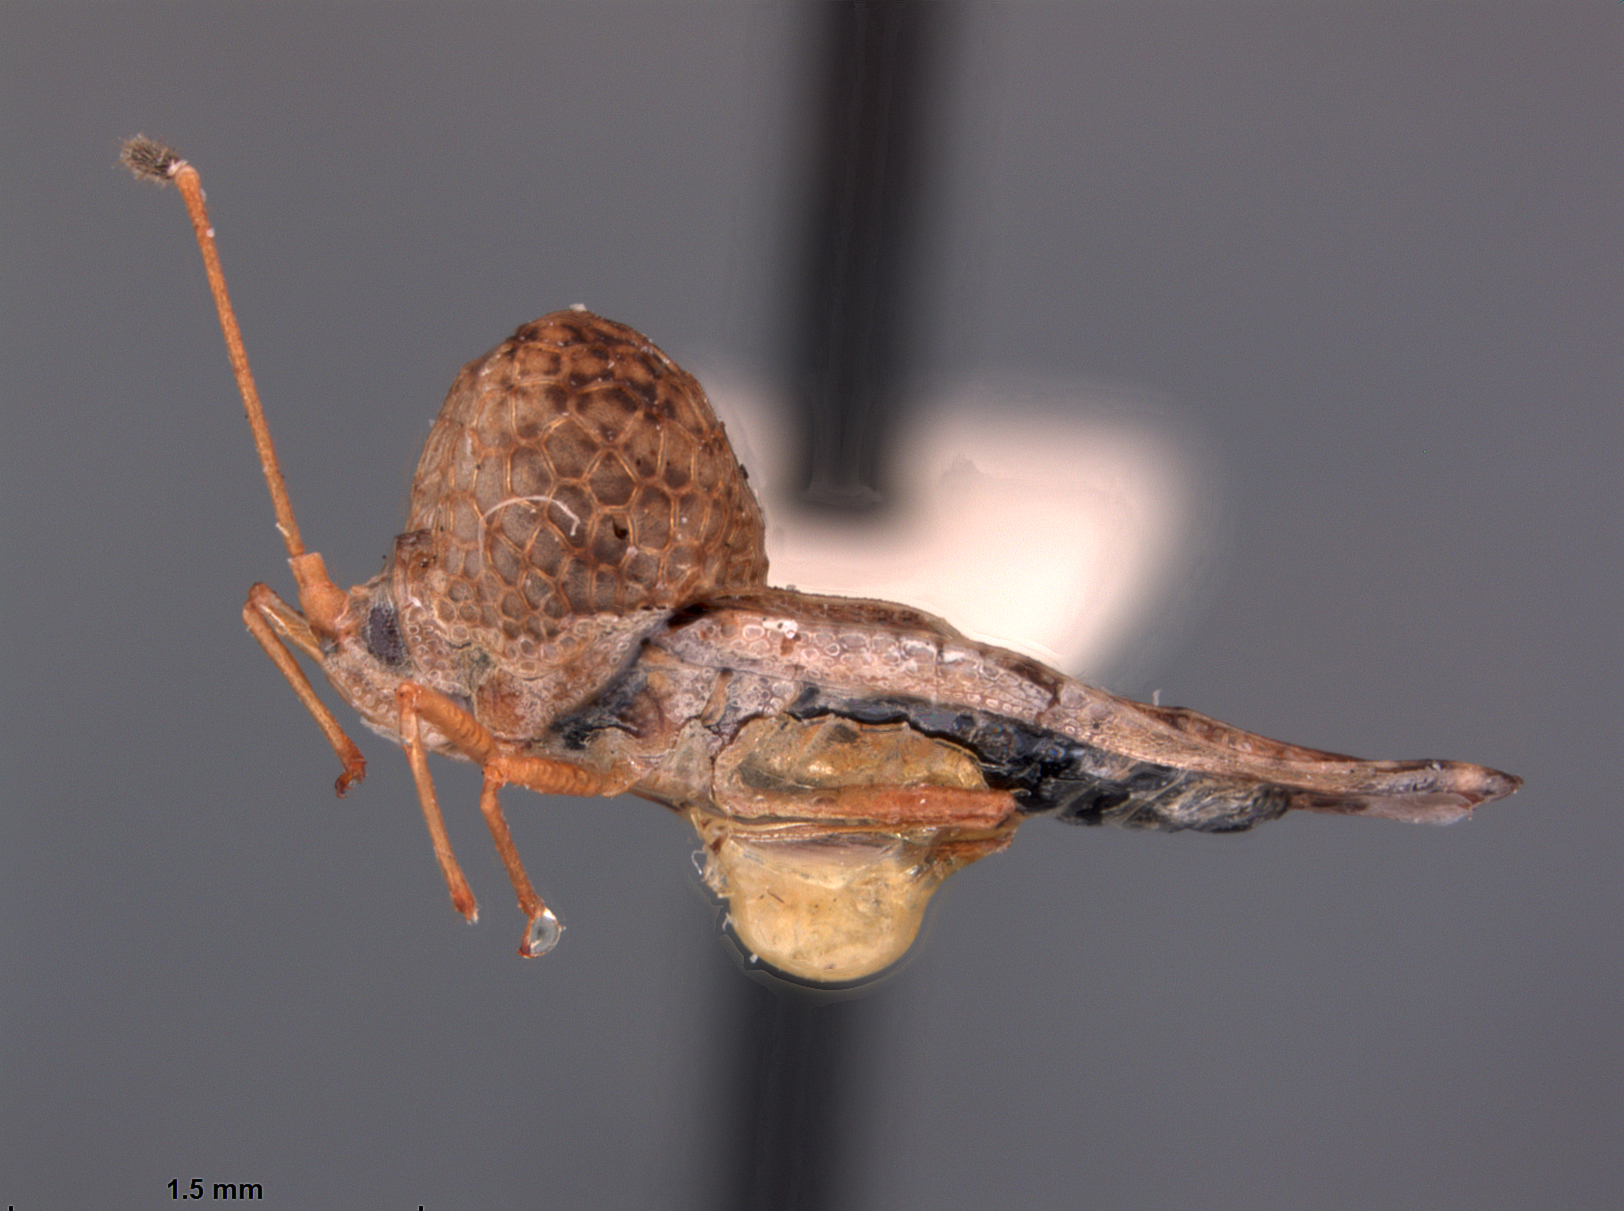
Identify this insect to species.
Diplocysta opipara
